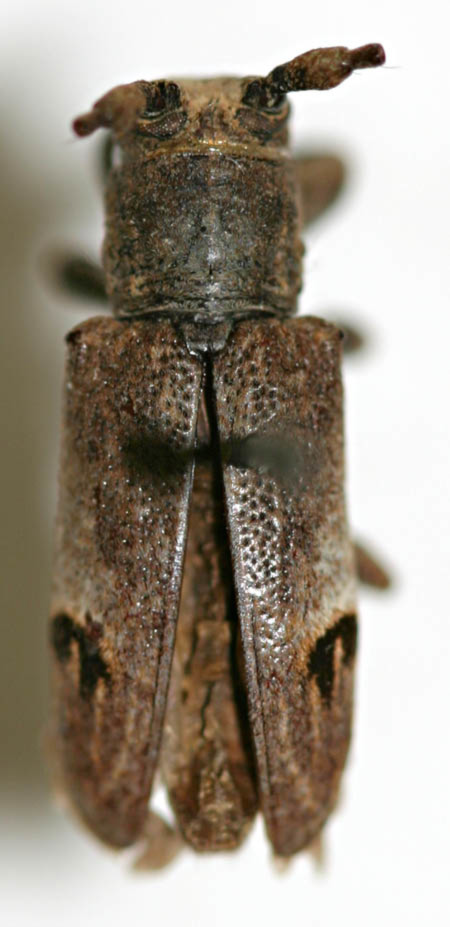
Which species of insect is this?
Trestonia pulcherrima
